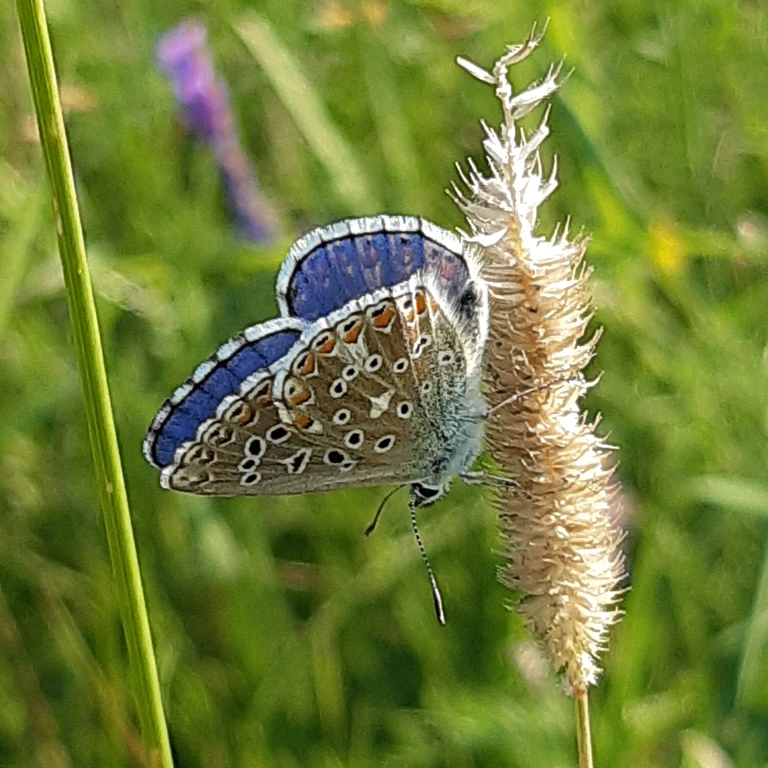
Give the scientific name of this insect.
Lysandra bellargus
